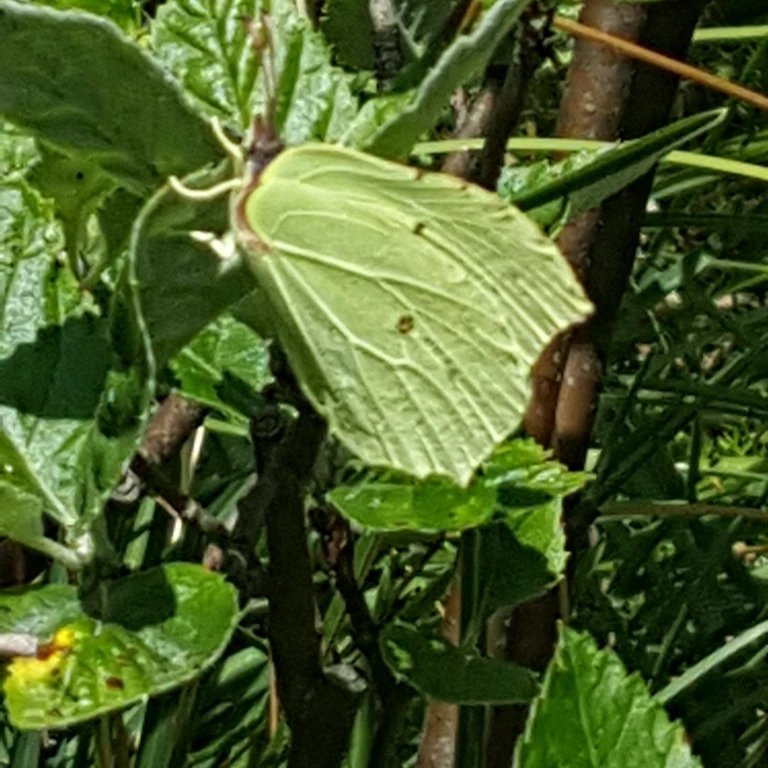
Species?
Gonepteryx rhamni
